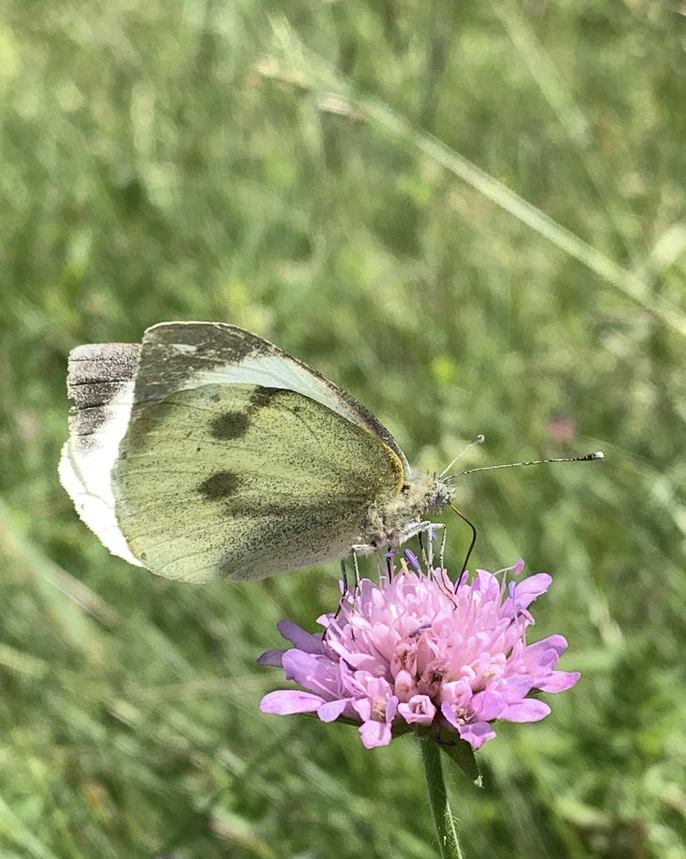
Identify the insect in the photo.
Pieris brassicae
